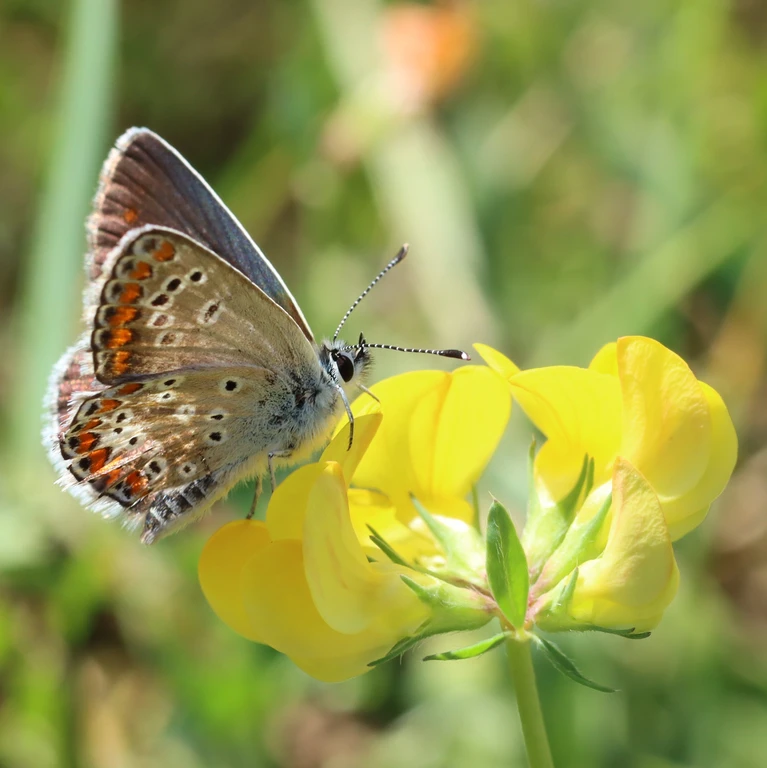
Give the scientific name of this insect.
Aricia agestis/artaxerxes
